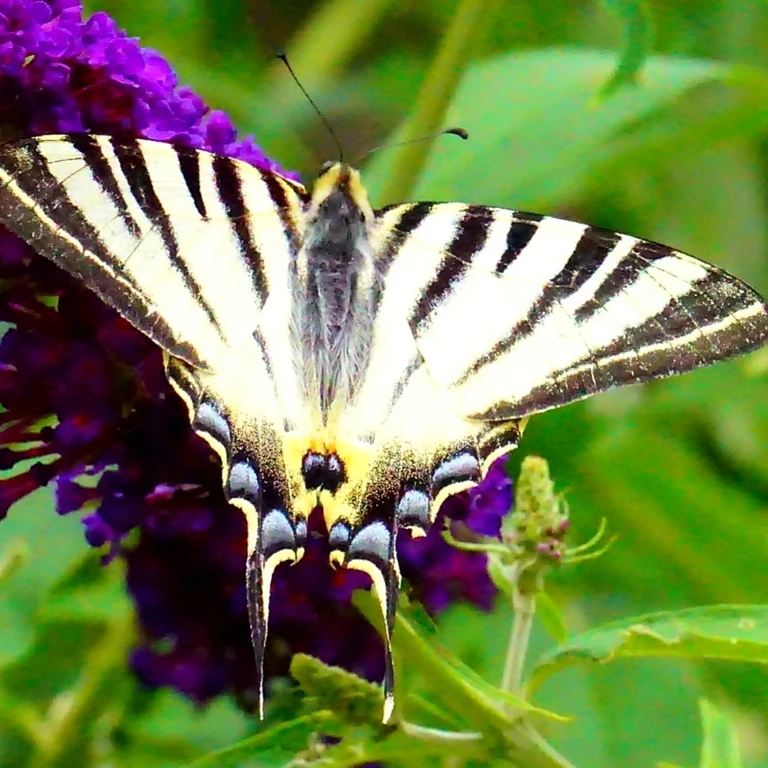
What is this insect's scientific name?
Iphiclides podalirius
